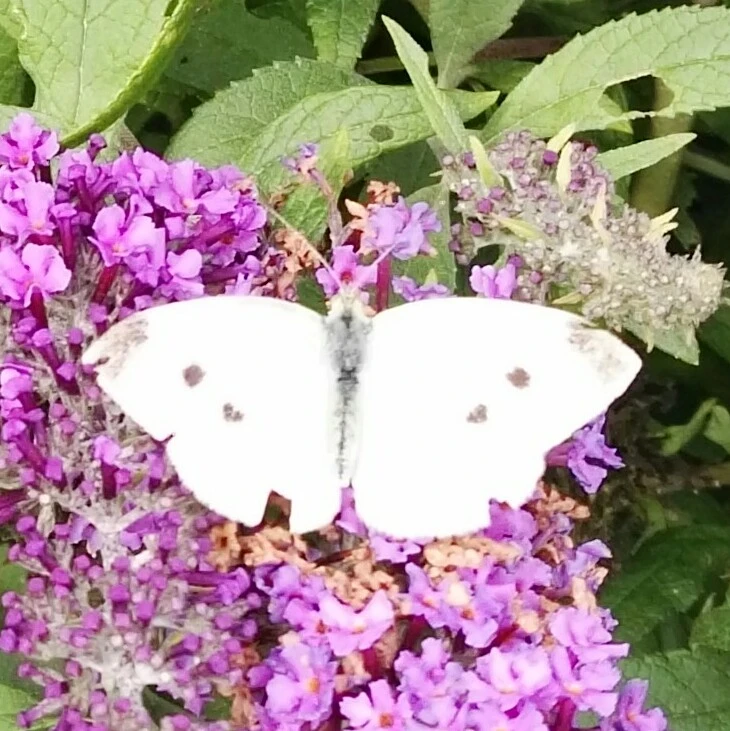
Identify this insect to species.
Pieris rapae
